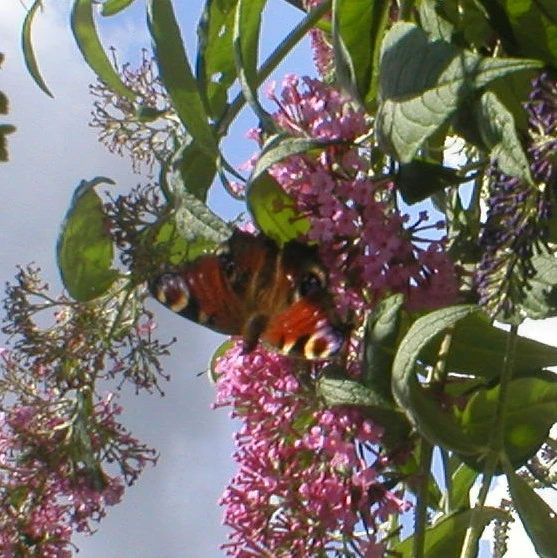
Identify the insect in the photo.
Aglais io
